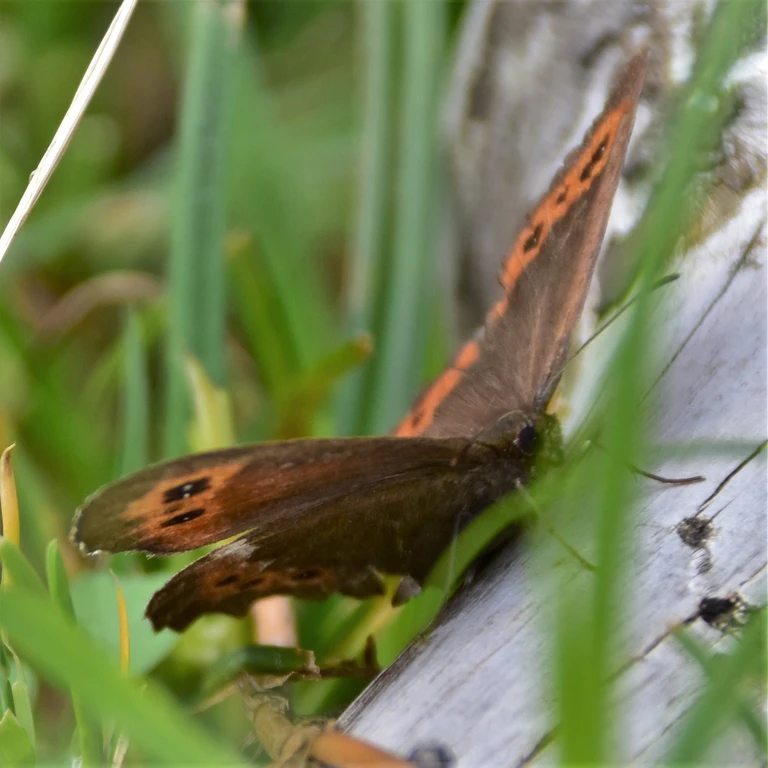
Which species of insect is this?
Erebia ligea
